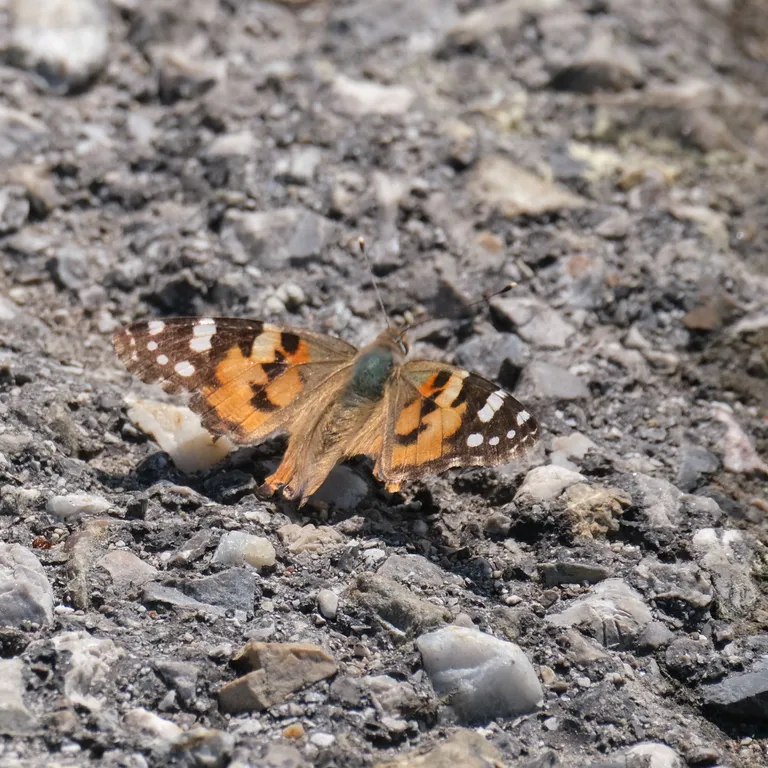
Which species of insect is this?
Vanessa cardui
